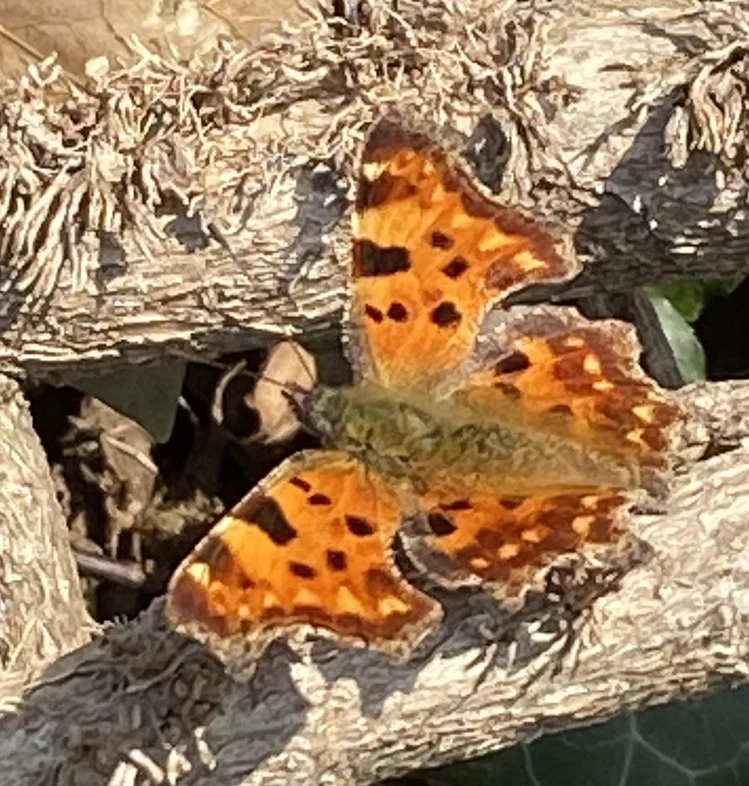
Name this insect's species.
Polygonia c-album
